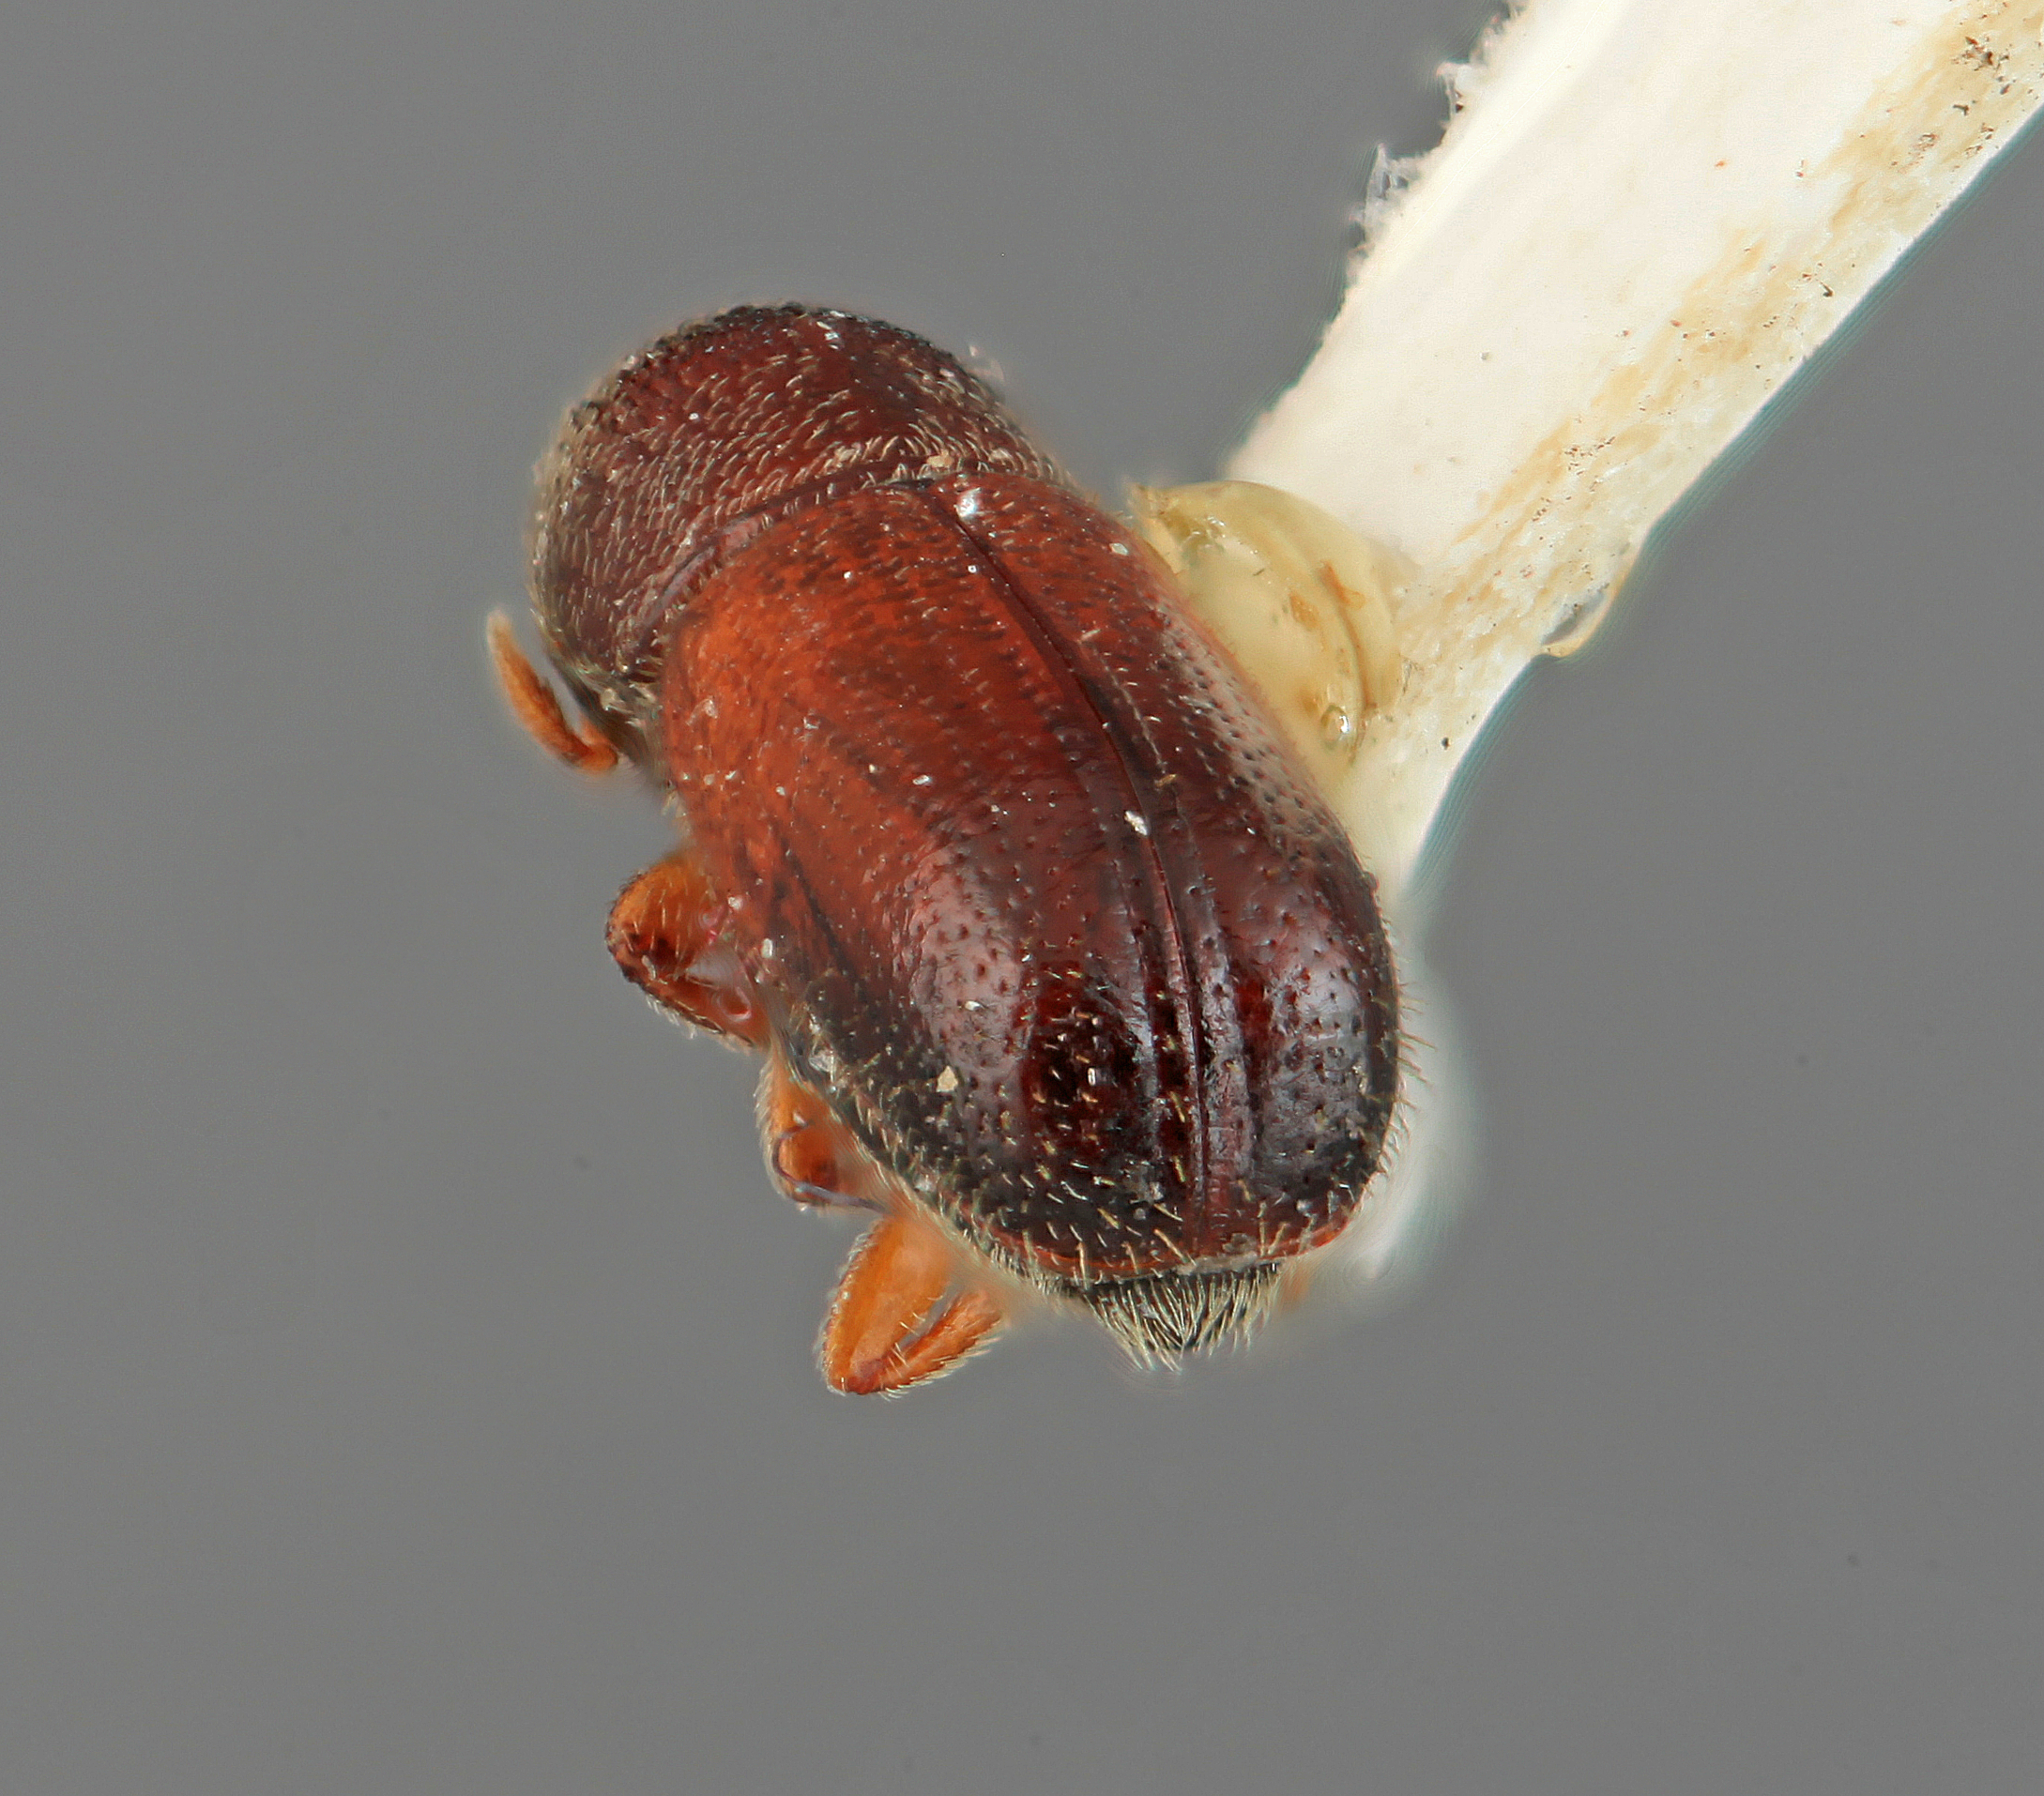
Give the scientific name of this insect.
Araptus accinctus
